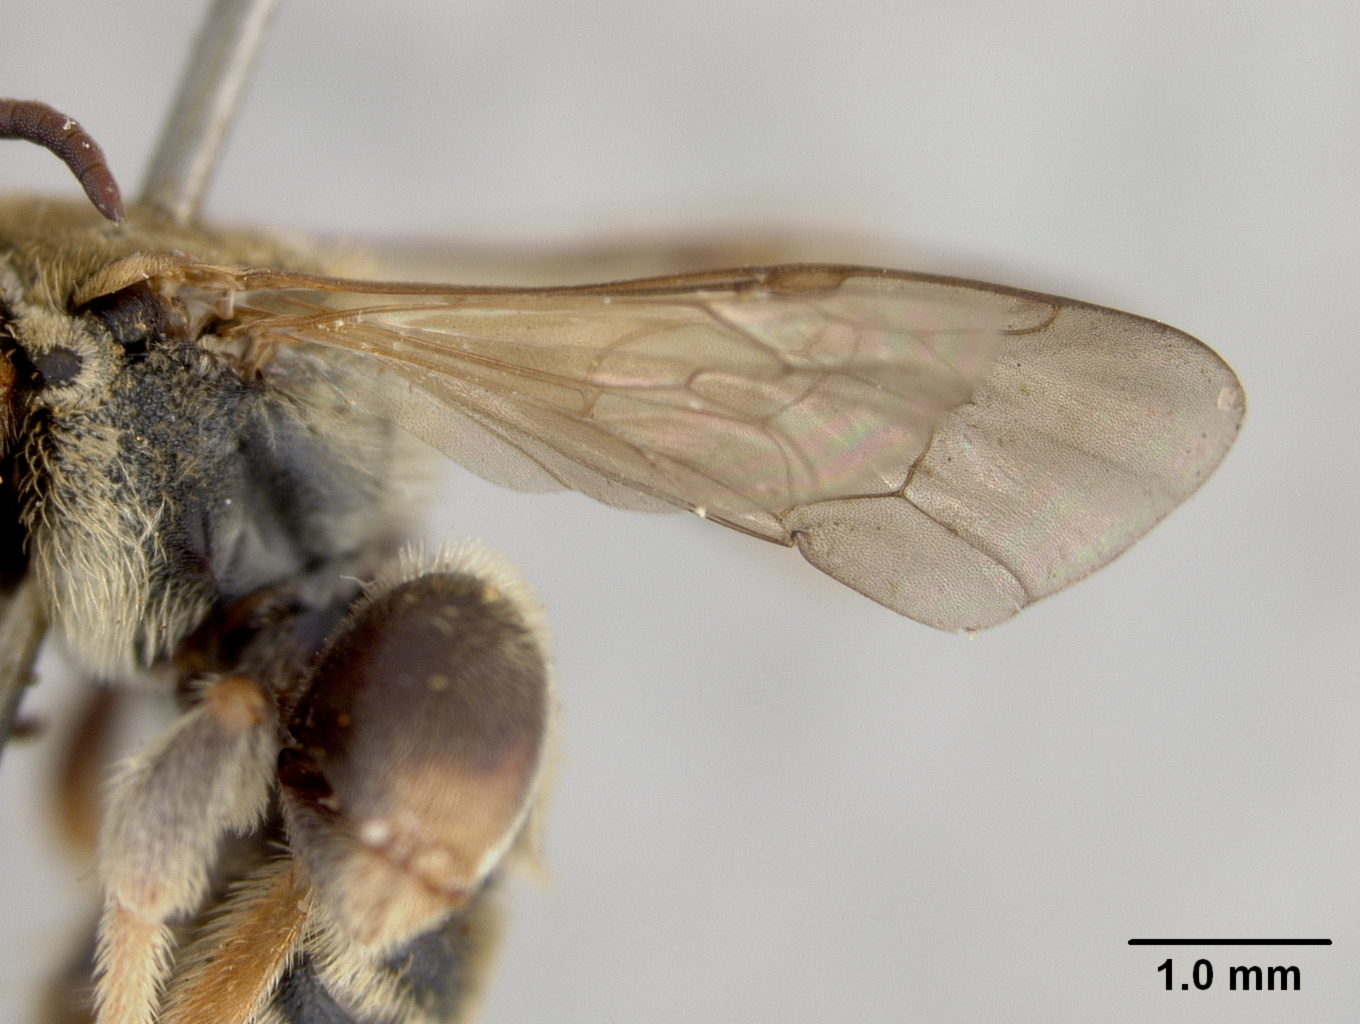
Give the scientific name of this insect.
Nomia pachypoda
